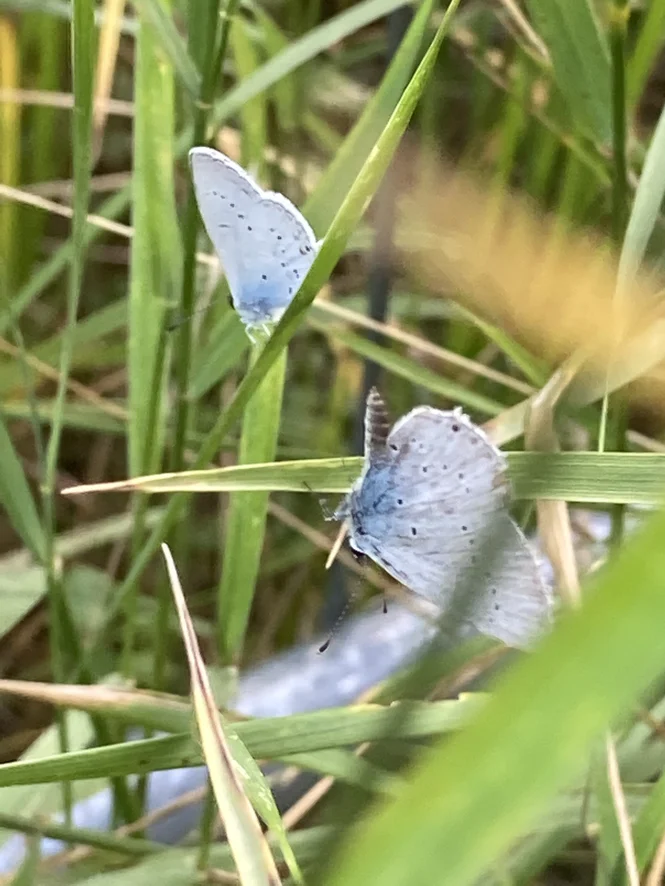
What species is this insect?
Cupido decolorata (also Elkalyce decolorata)
